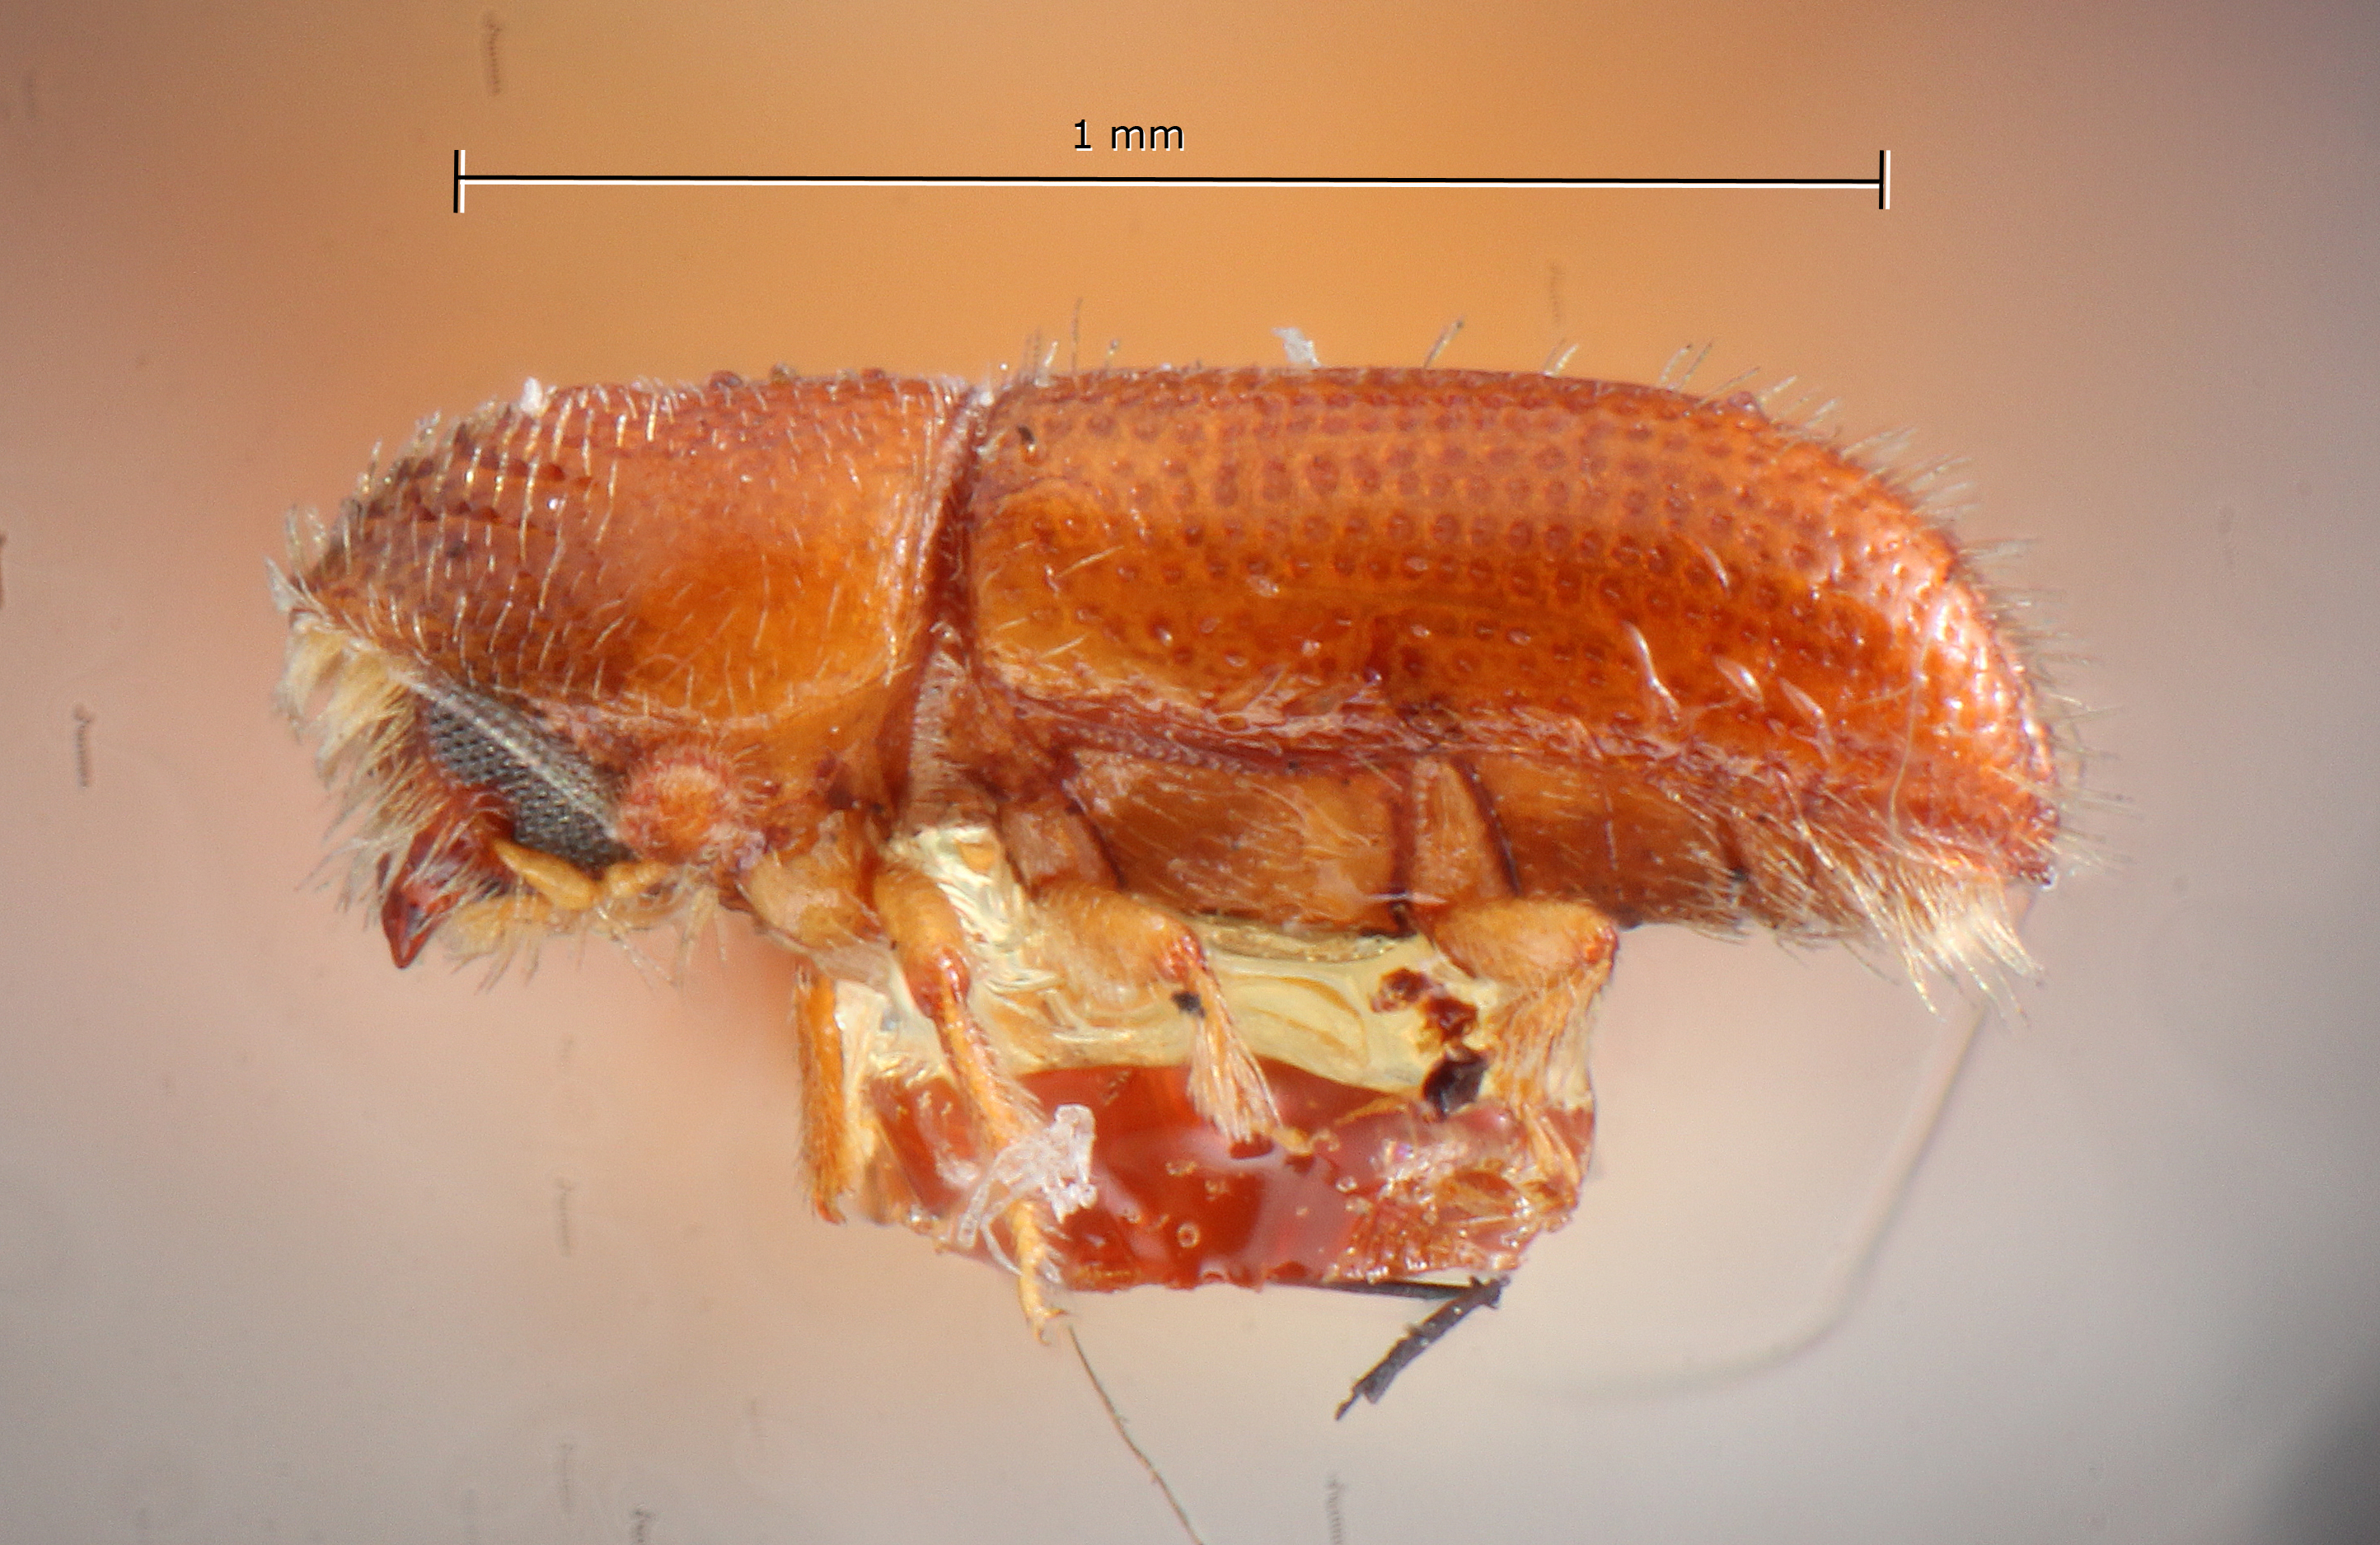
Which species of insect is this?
Pityophthorus liquidambarus
